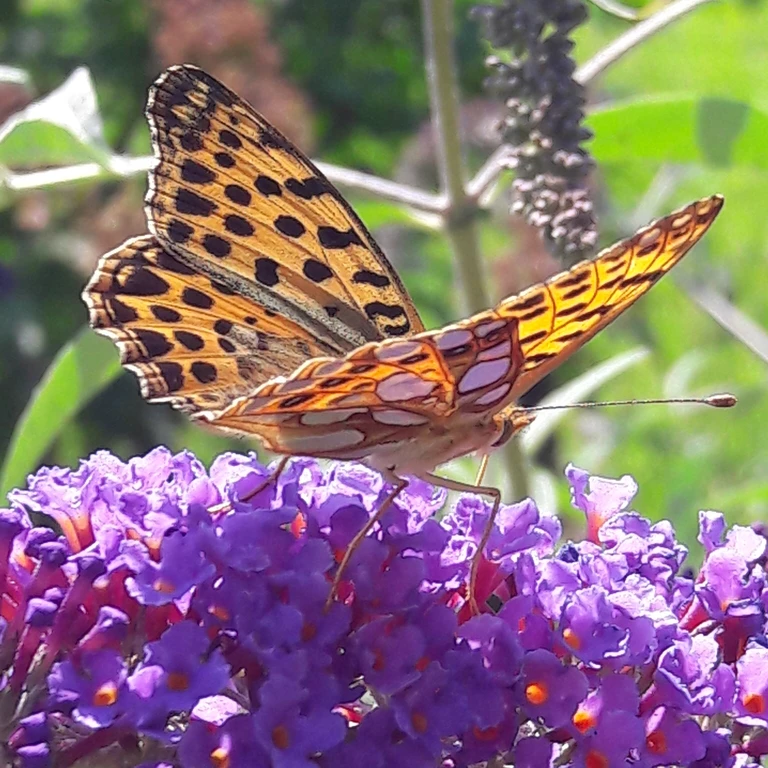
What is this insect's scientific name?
Issoria lathonia
